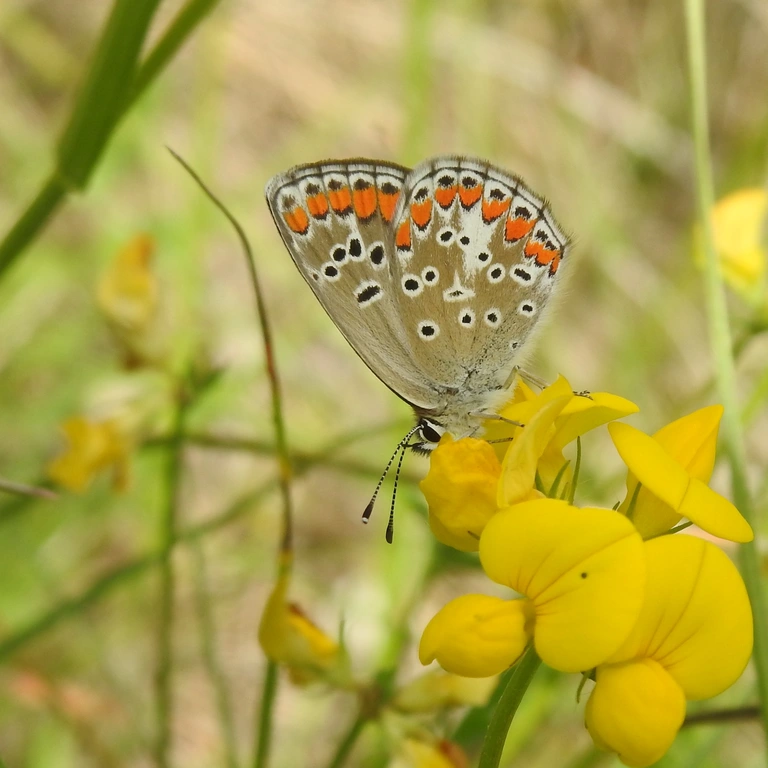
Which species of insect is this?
Aricia agestis/artaxerxes
